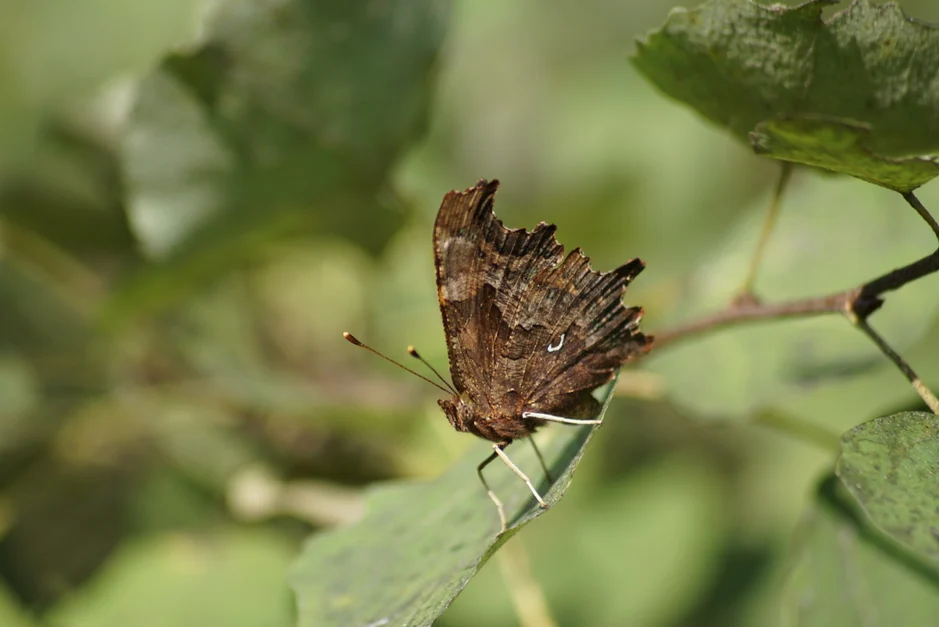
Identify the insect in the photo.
Polygonia c-album
